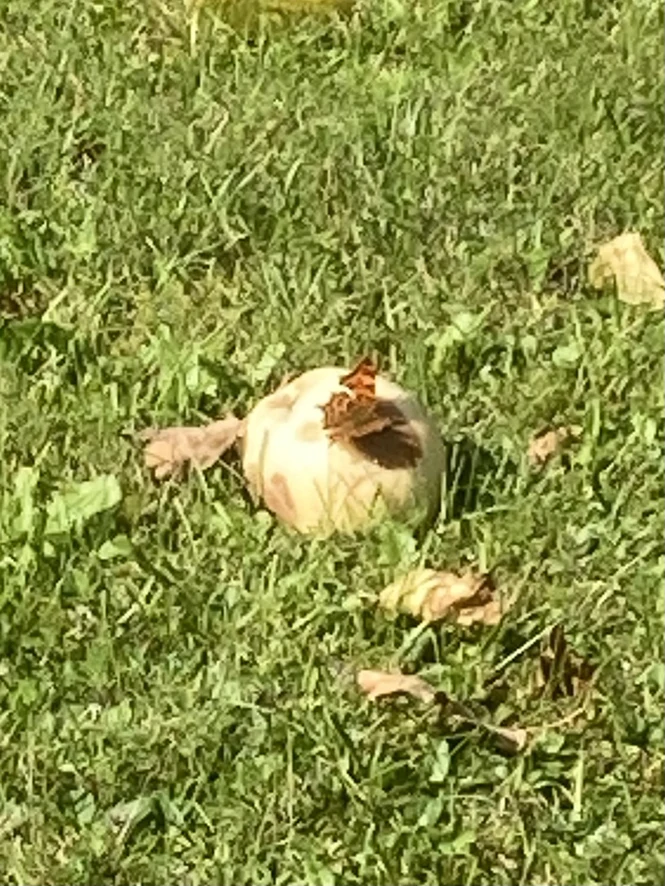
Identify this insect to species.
Polygonia c-album
